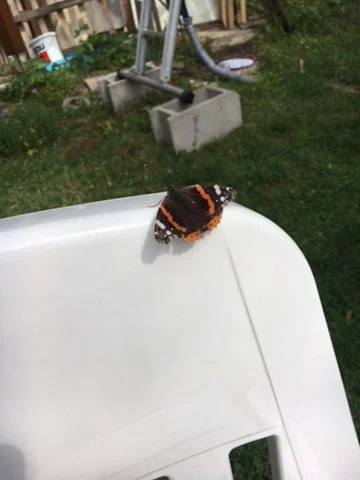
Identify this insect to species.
Vanessa atalanta
